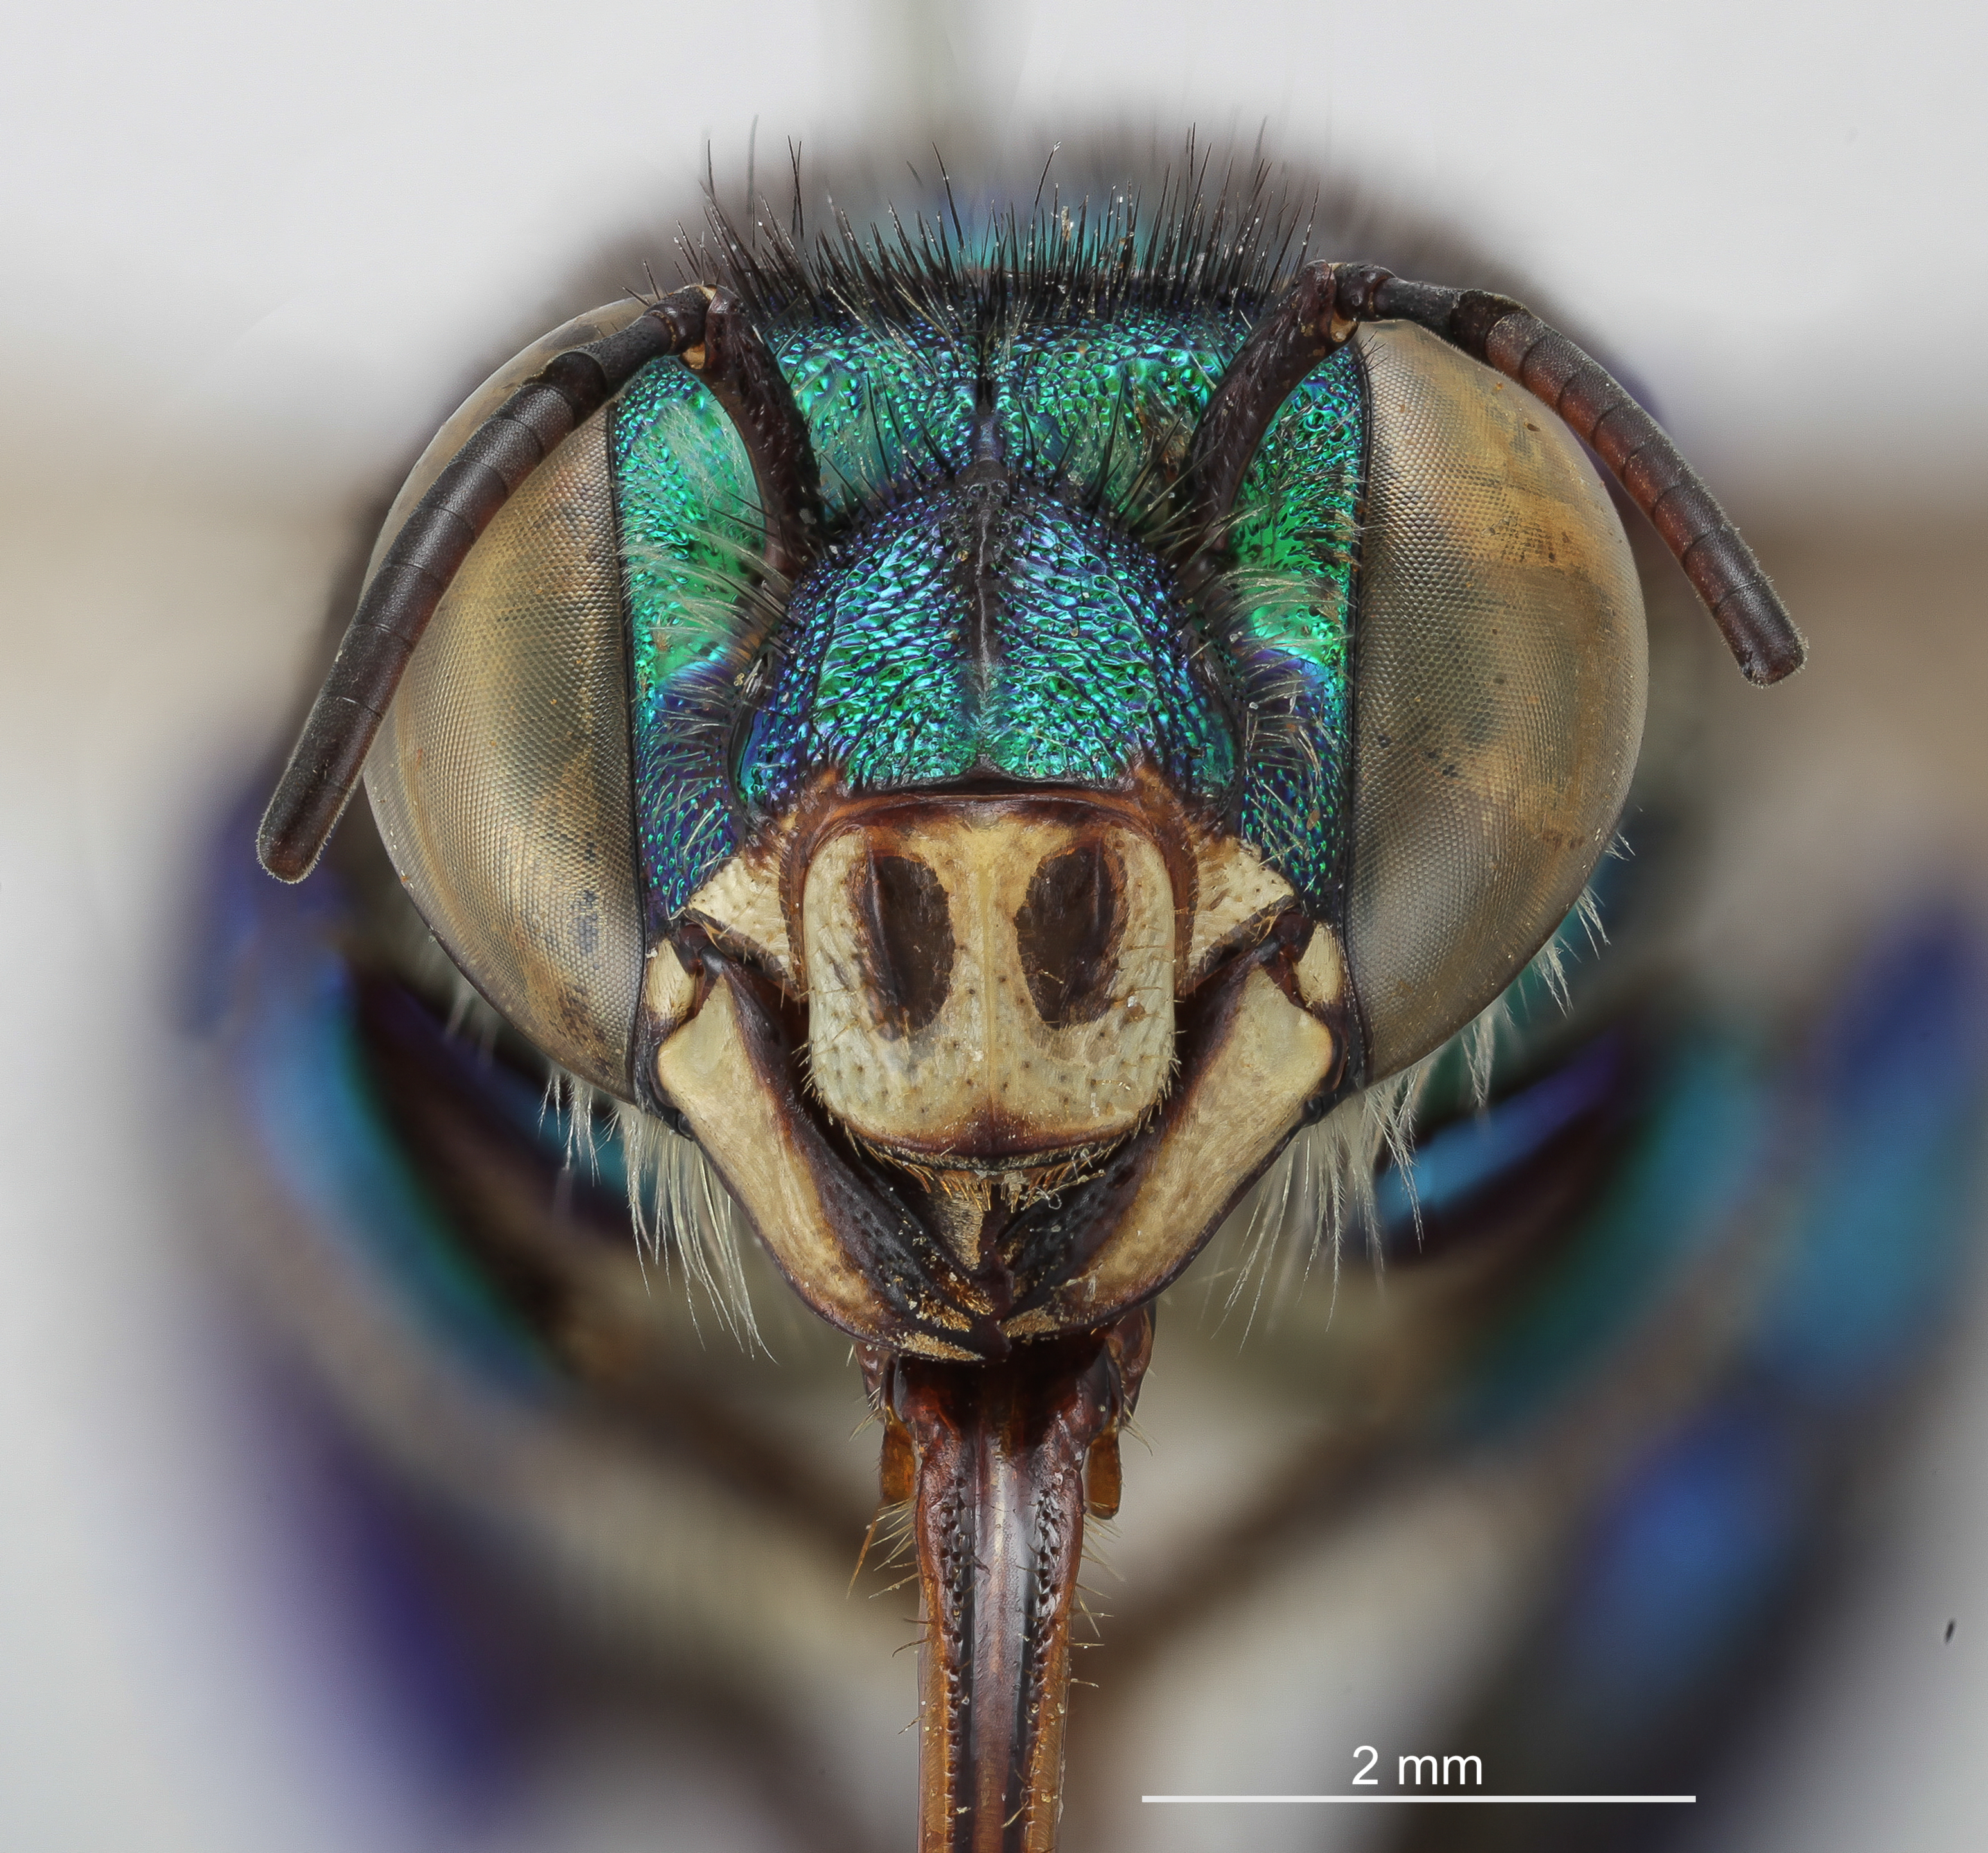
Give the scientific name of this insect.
Euglossa imperialis
